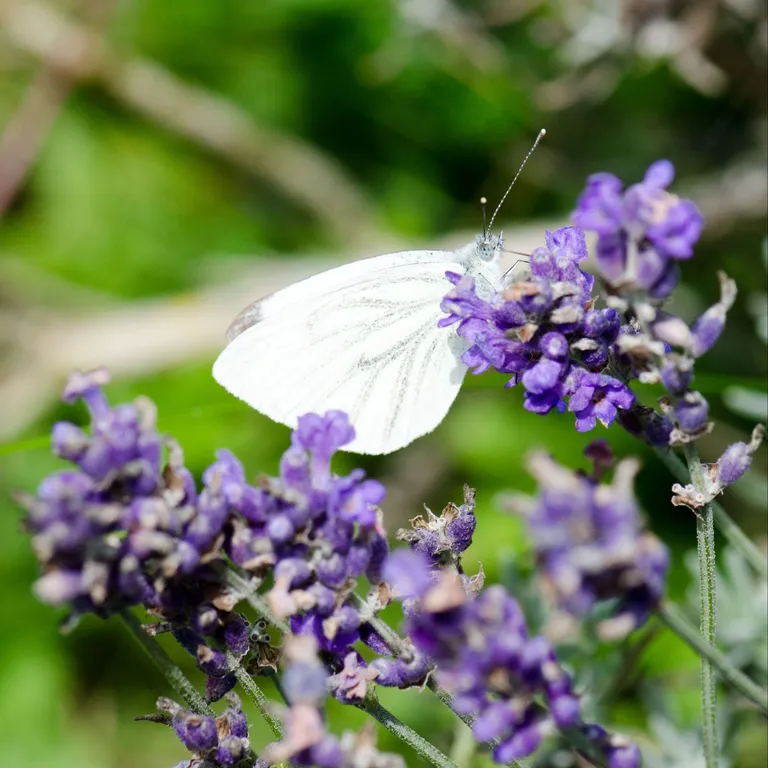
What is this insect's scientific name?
Pieris napi
